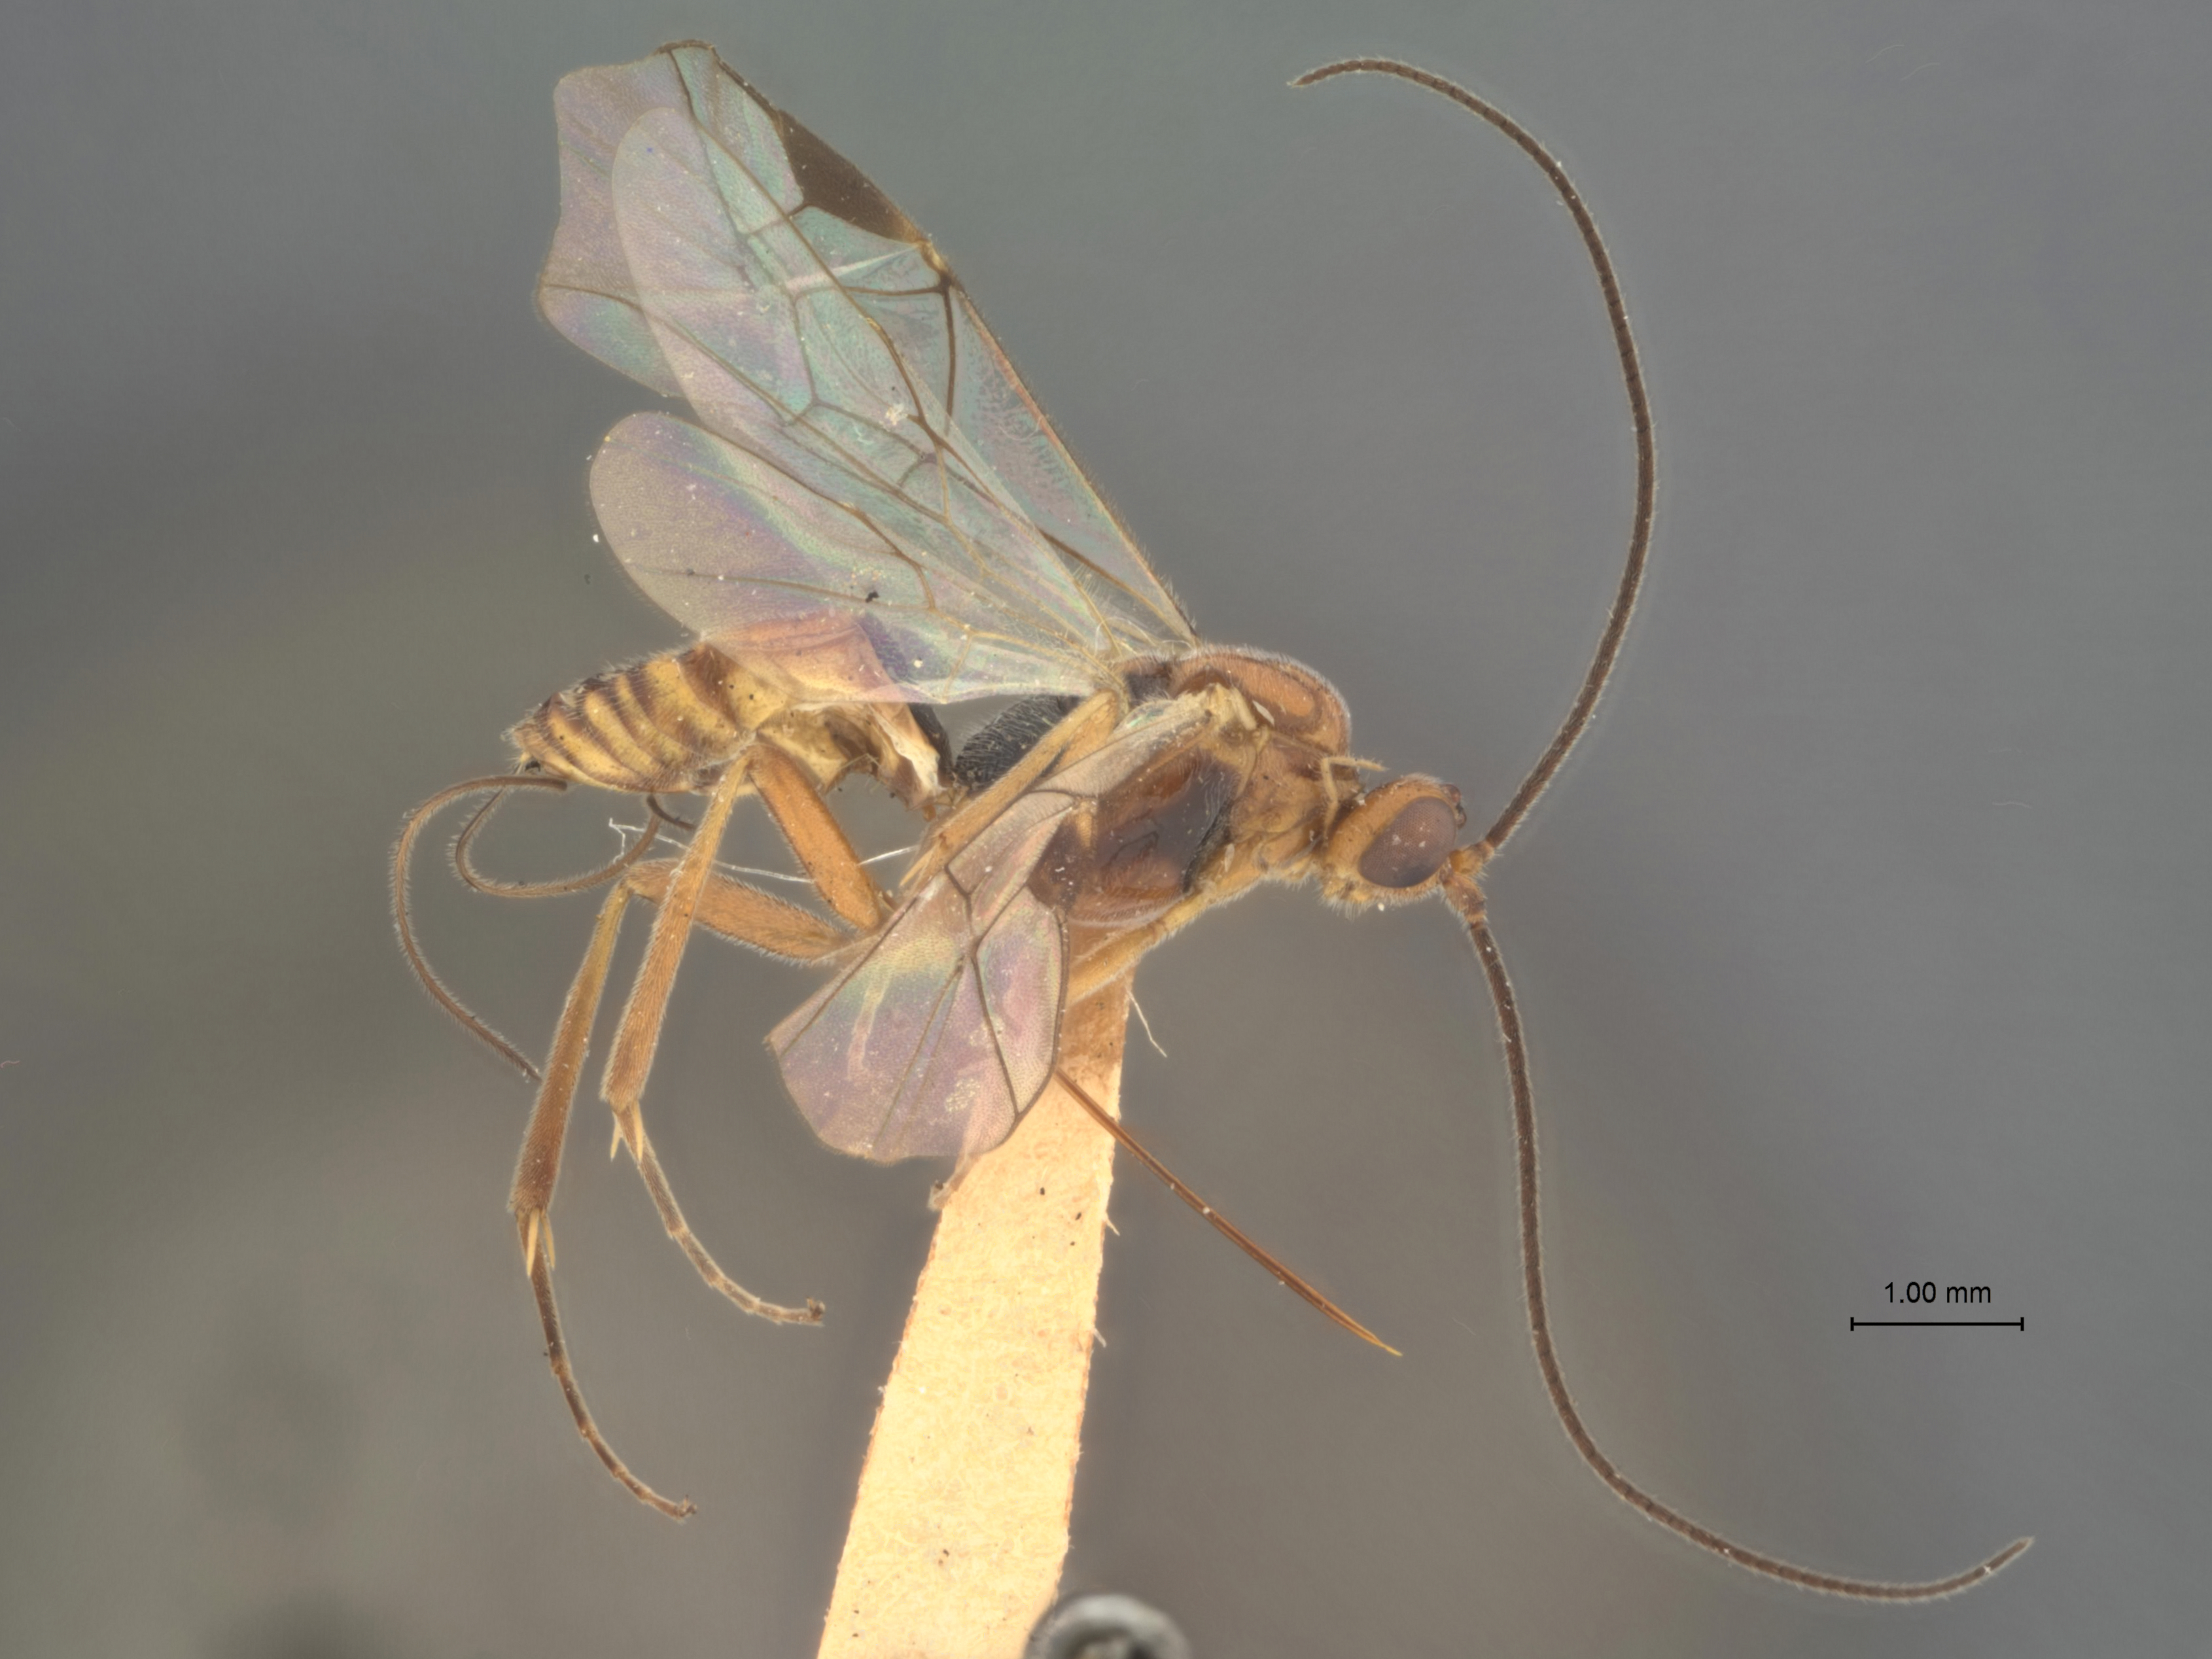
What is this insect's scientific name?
Microtypus dioryctrias
